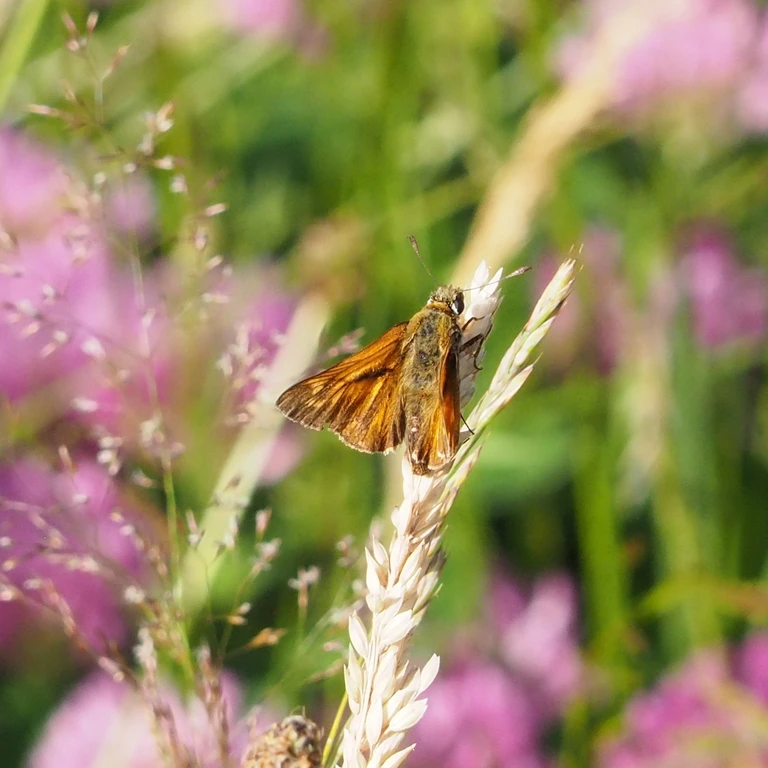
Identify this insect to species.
Ochlodes sylvanus (also Ochlodes venata)
